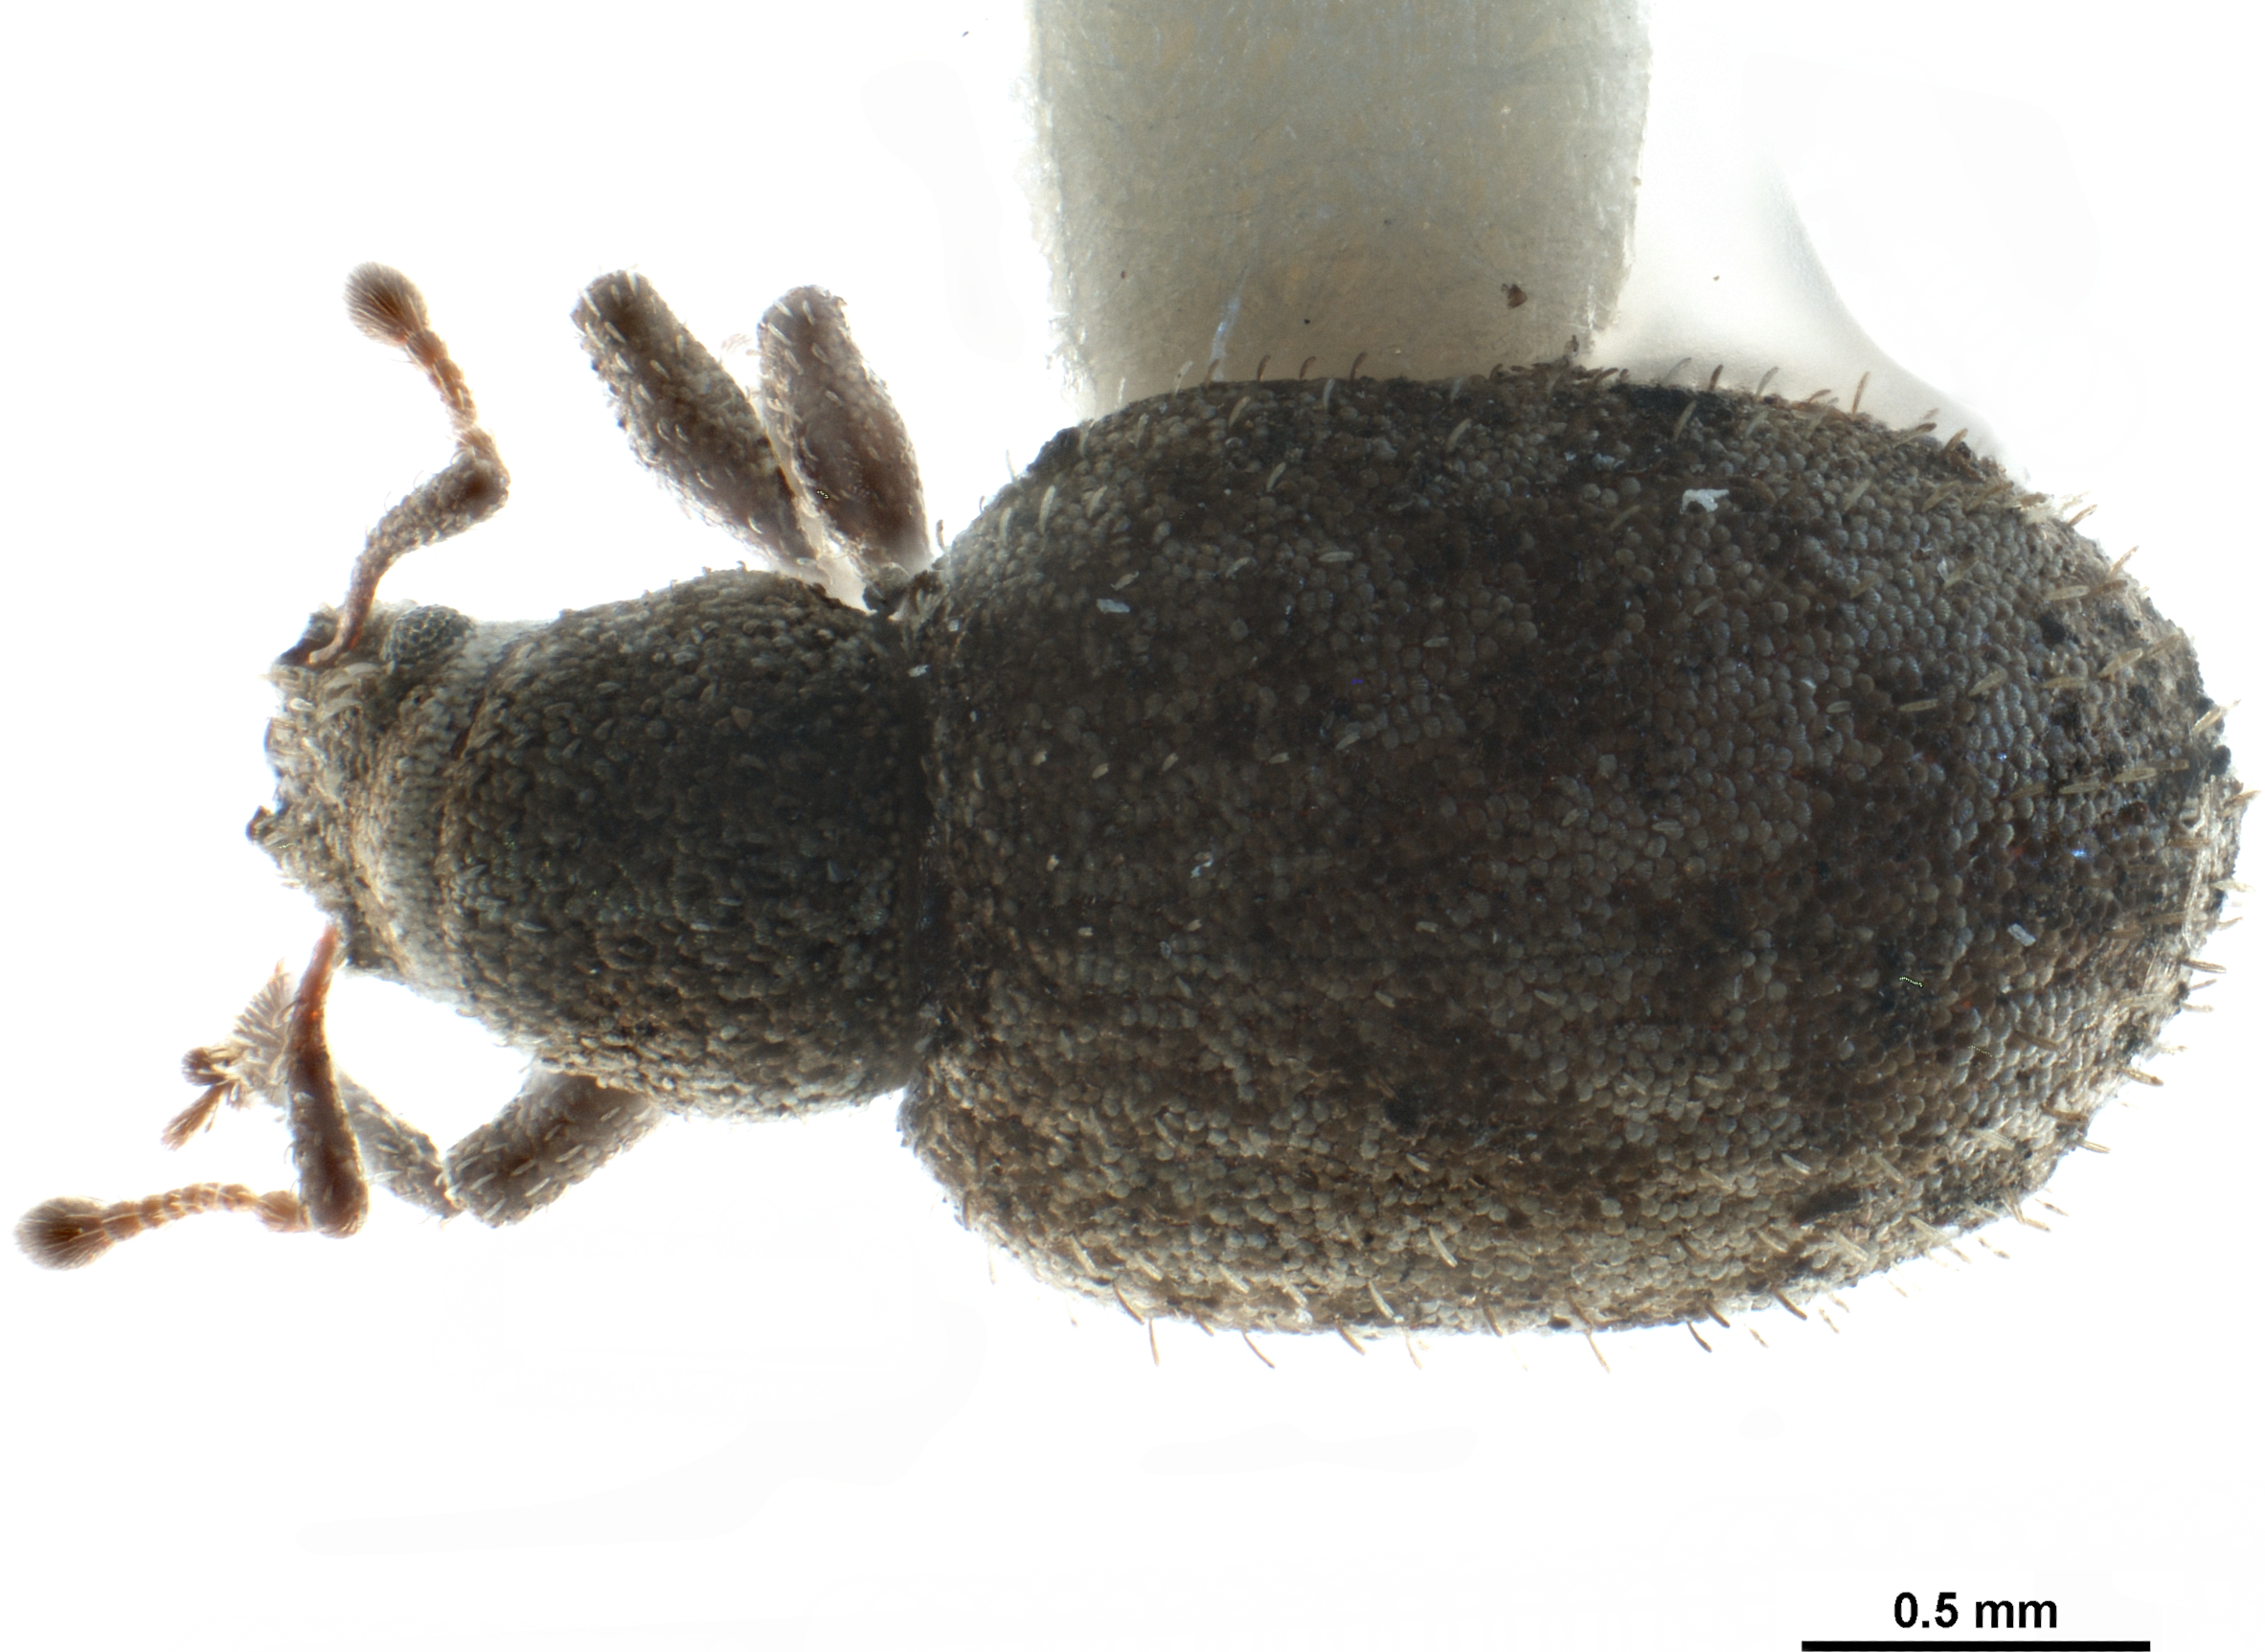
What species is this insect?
Geodercodes latipennis
